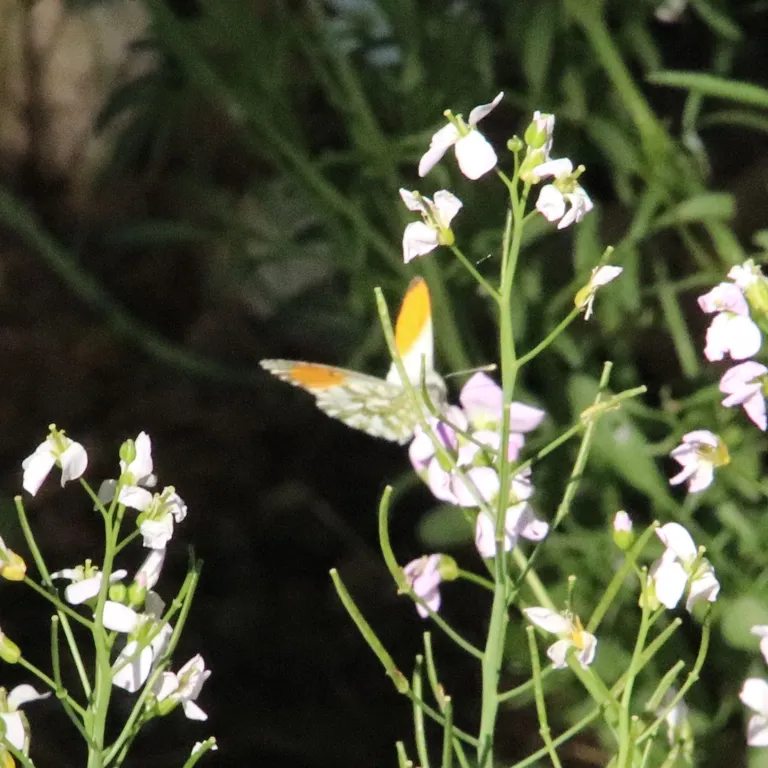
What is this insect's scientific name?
Anthocharis cardamines
